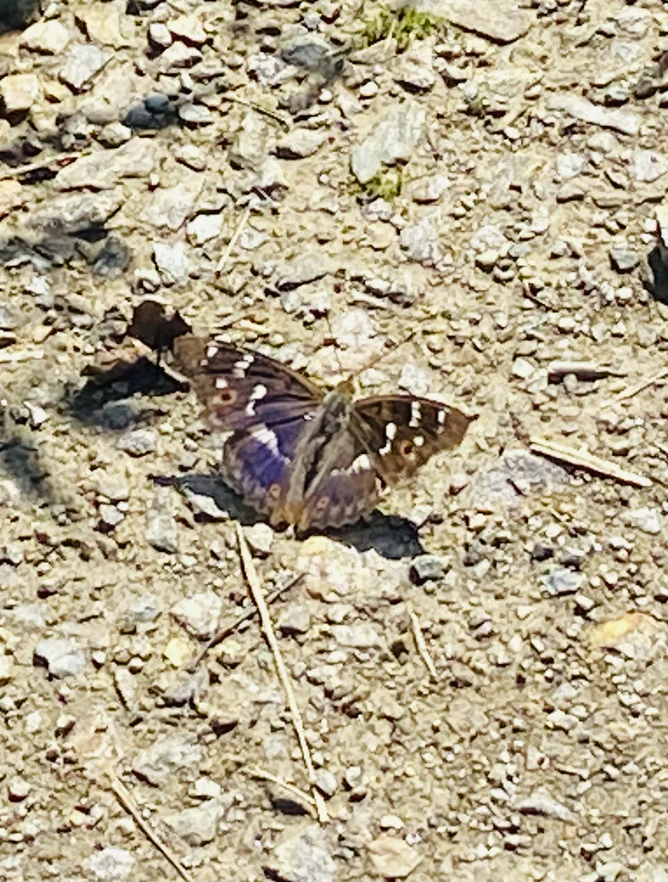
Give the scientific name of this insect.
Apatura ilia
